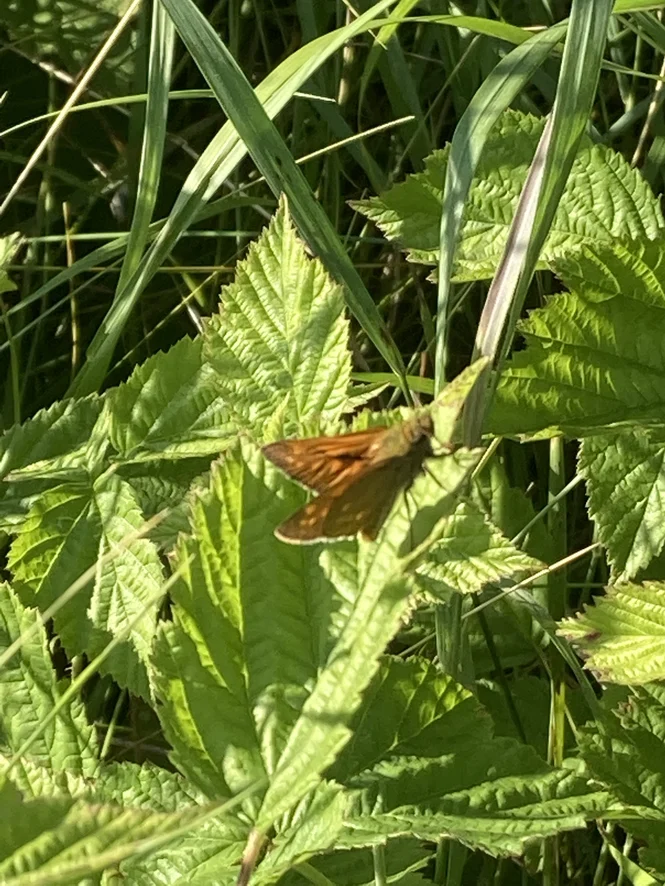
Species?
Ochlodes sylvanus (also Ochlodes venata)
